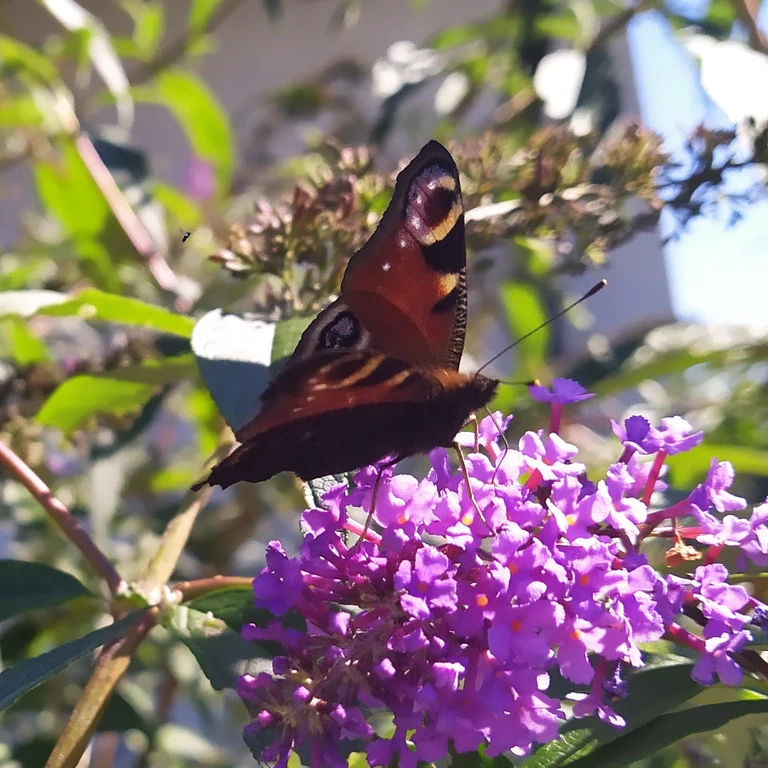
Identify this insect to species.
Aglais io
